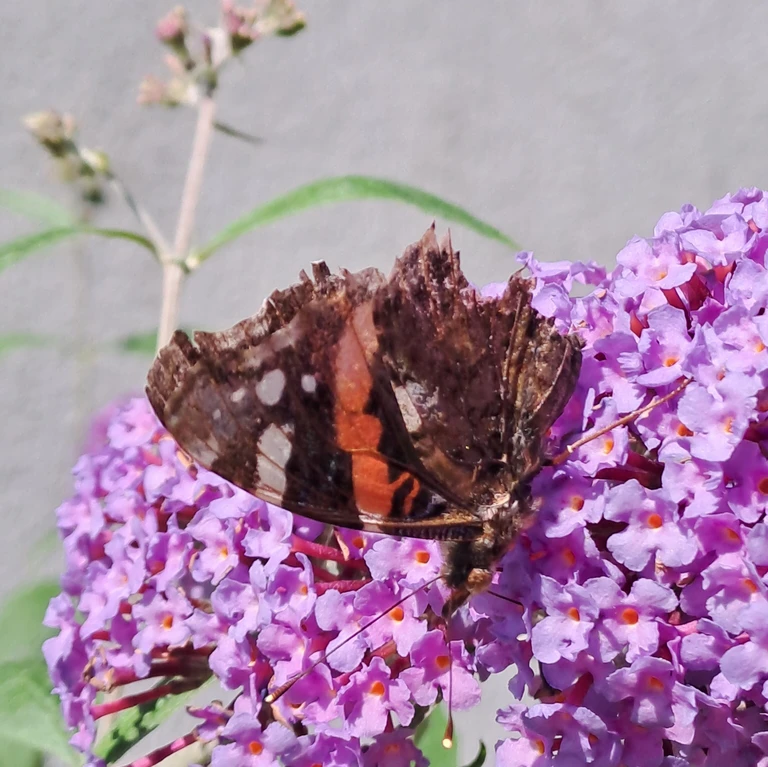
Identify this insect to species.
Vanessa atalanta
